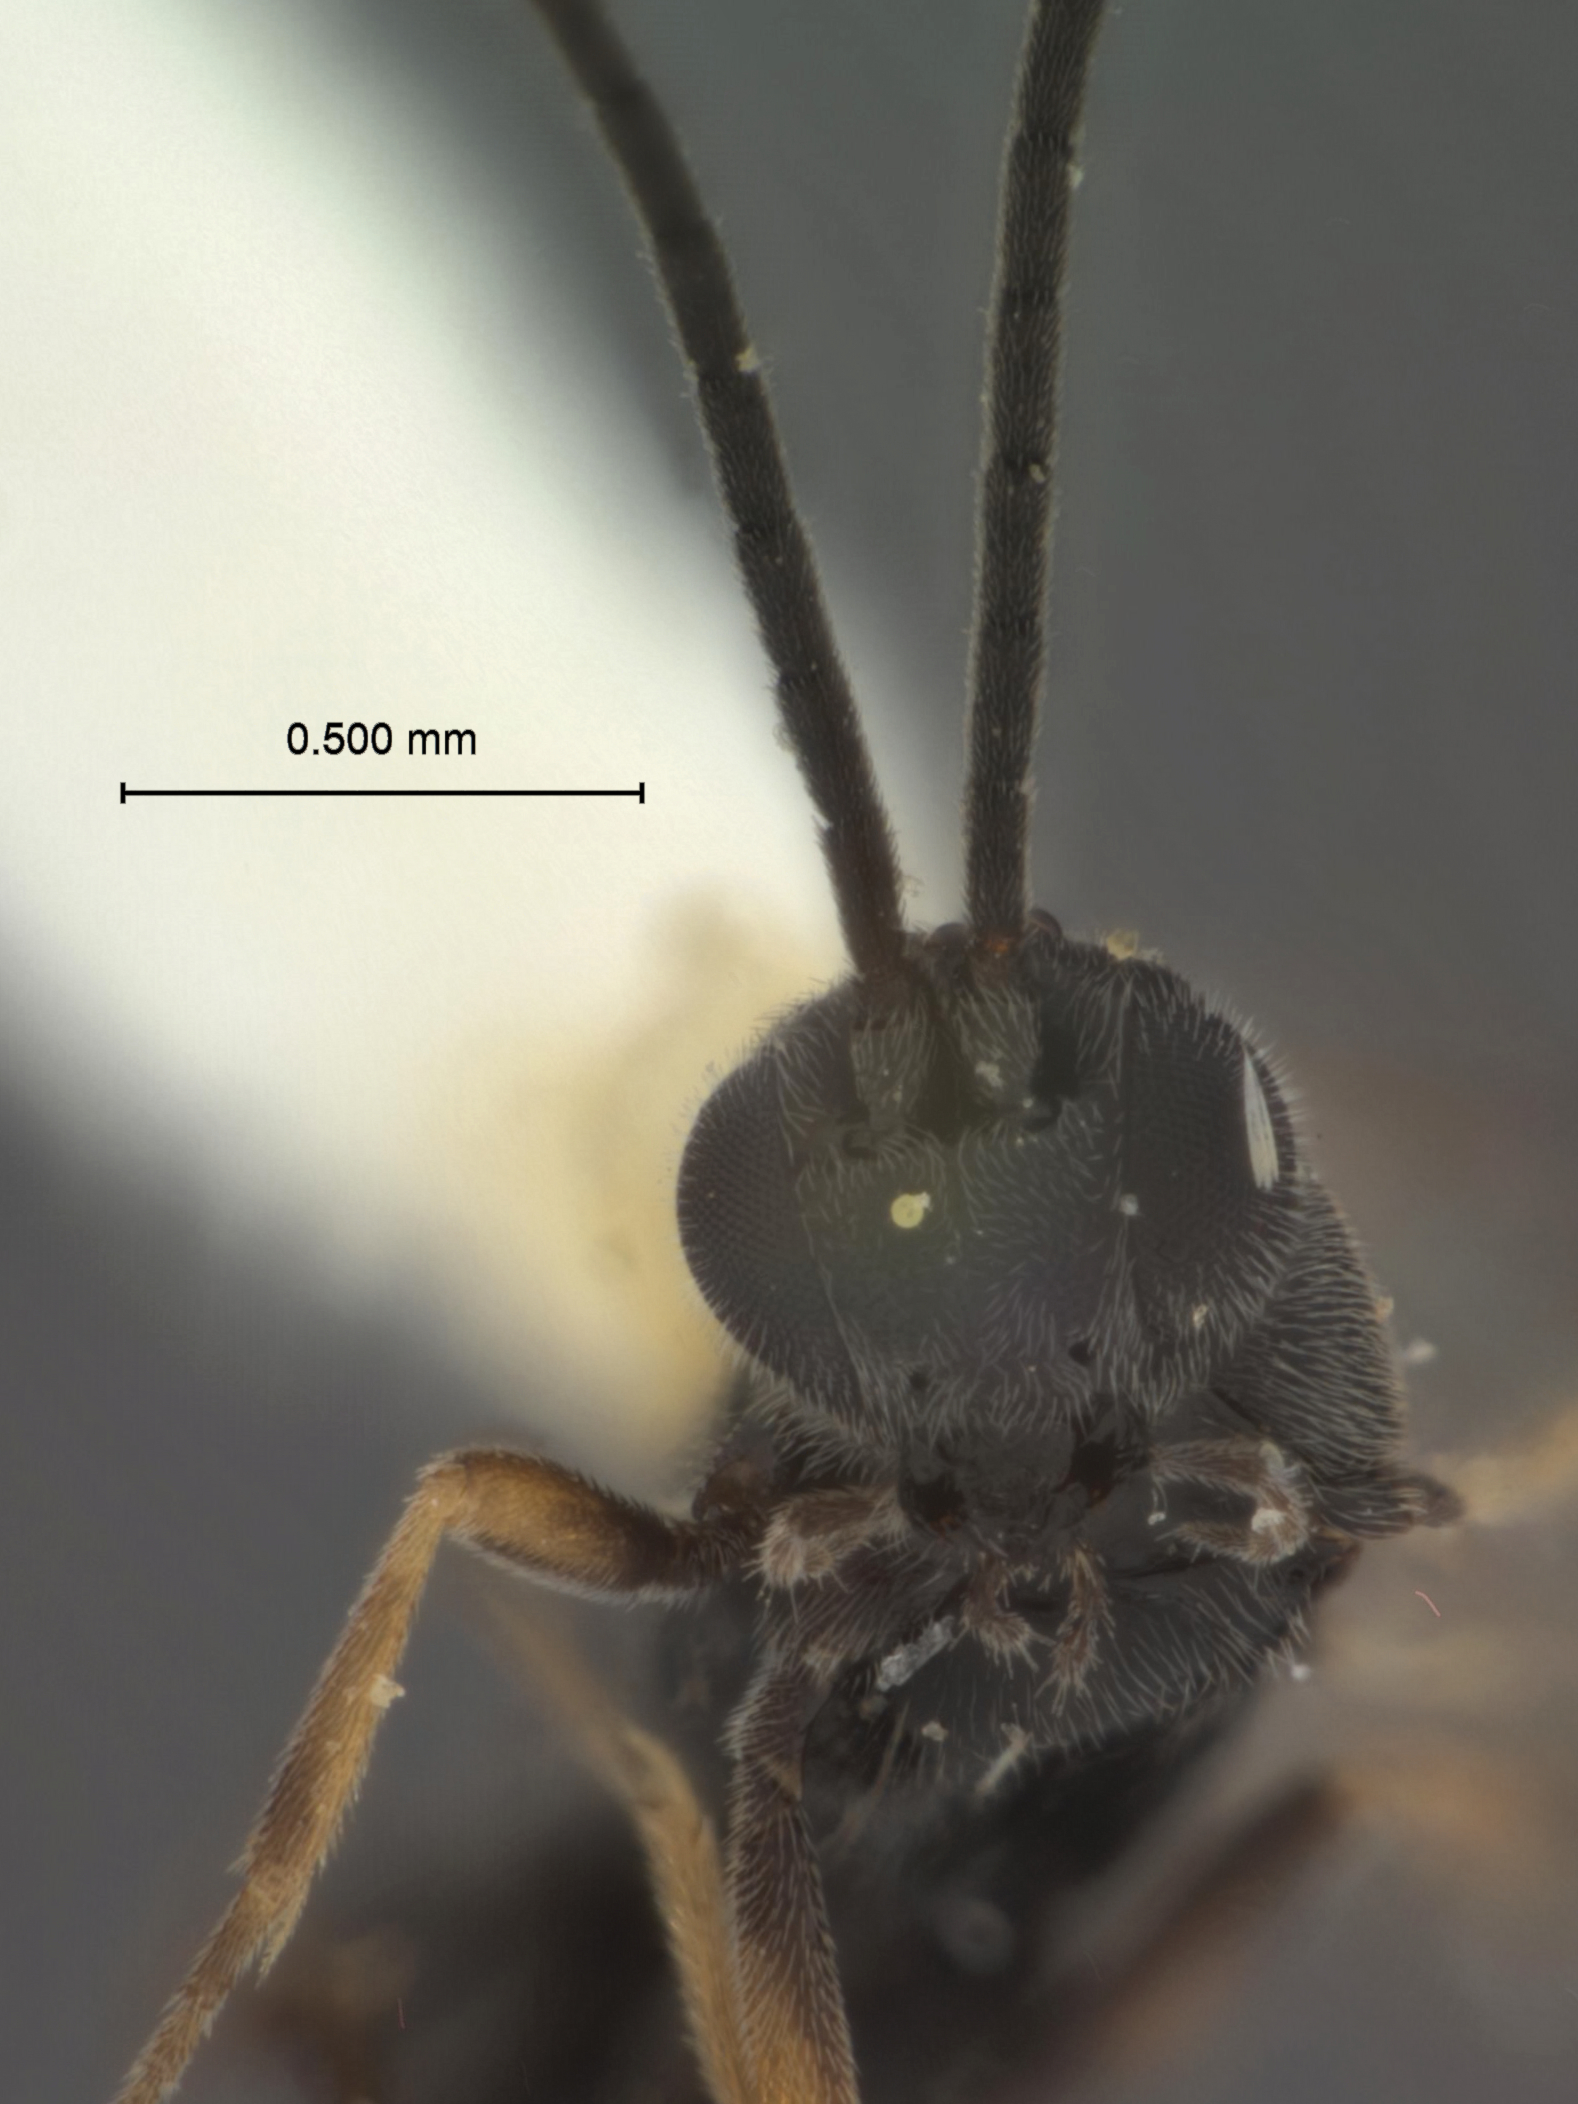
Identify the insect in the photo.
Pholetesor variabilis
